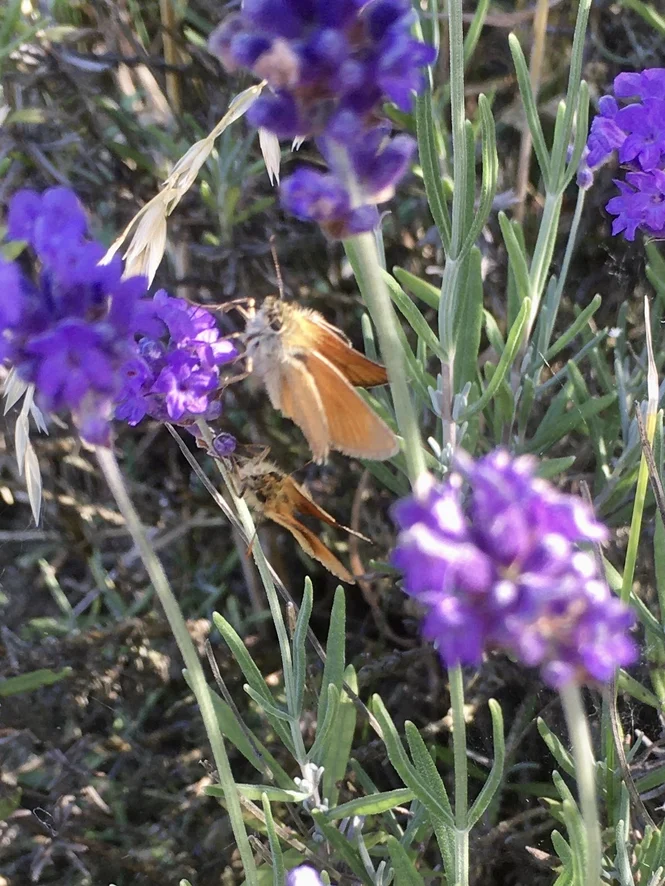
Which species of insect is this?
Thymelicus sylvestris
